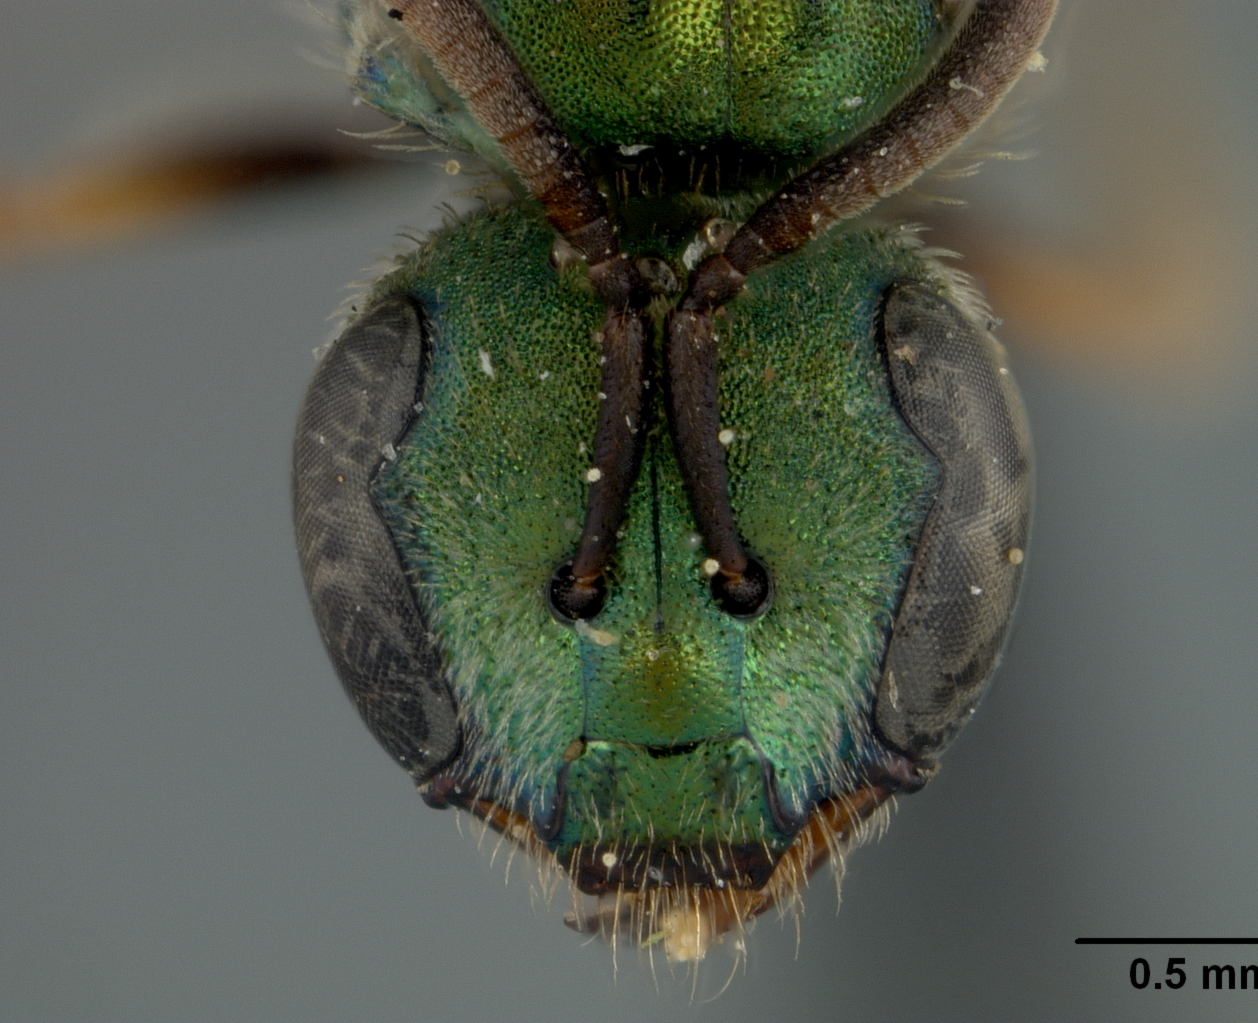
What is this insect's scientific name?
Augochlora centralicola
